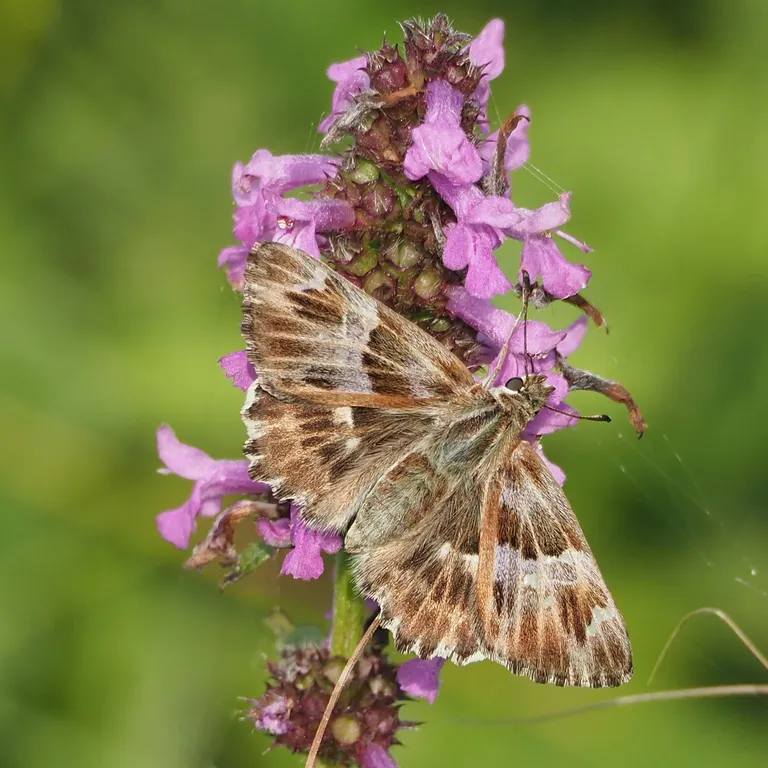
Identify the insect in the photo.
Muschampia floccifera (also Carcharodus floccifera)
